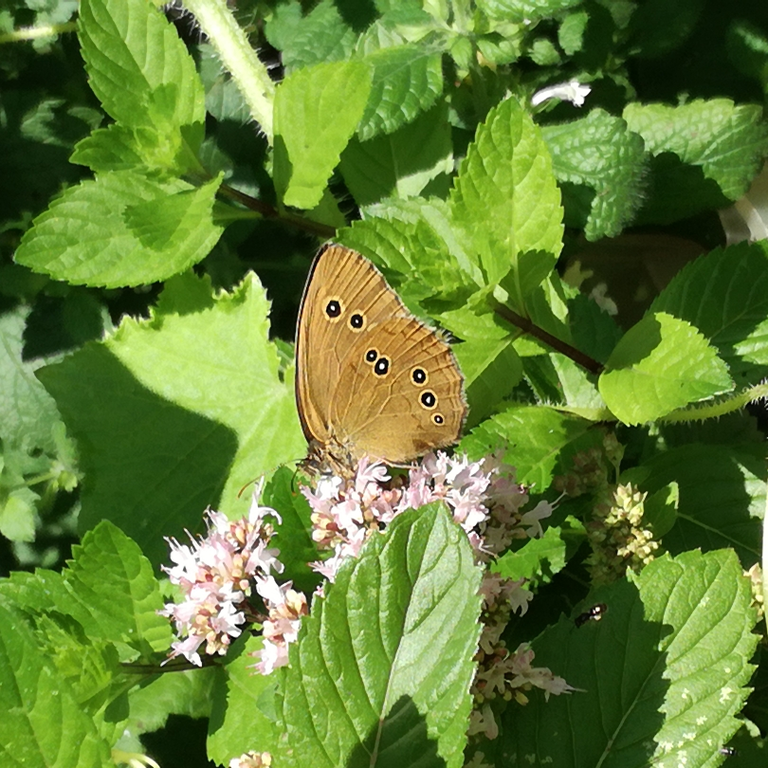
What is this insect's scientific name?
Aphantopus hyperantus
